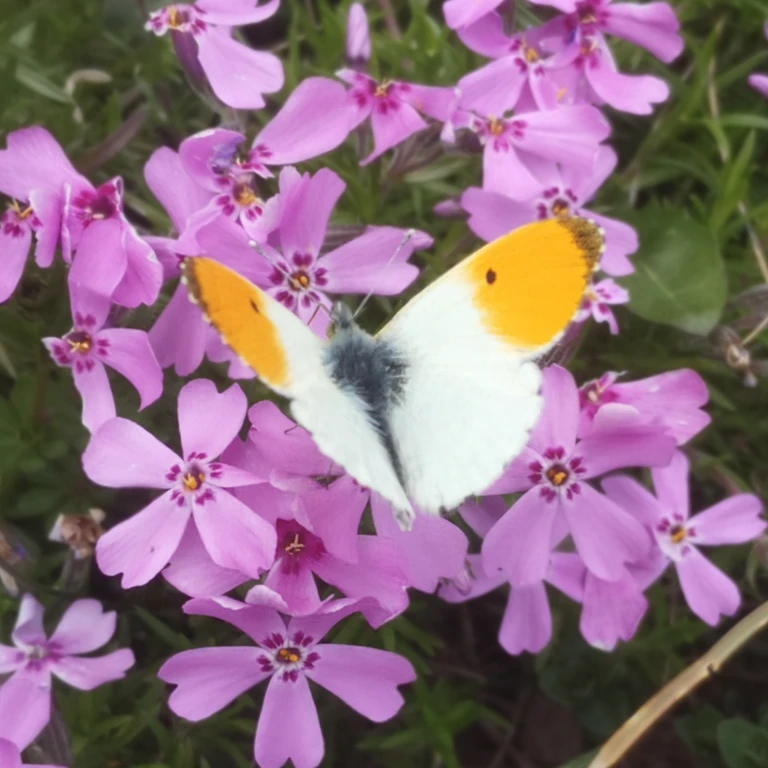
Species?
Anthocharis cardamines
